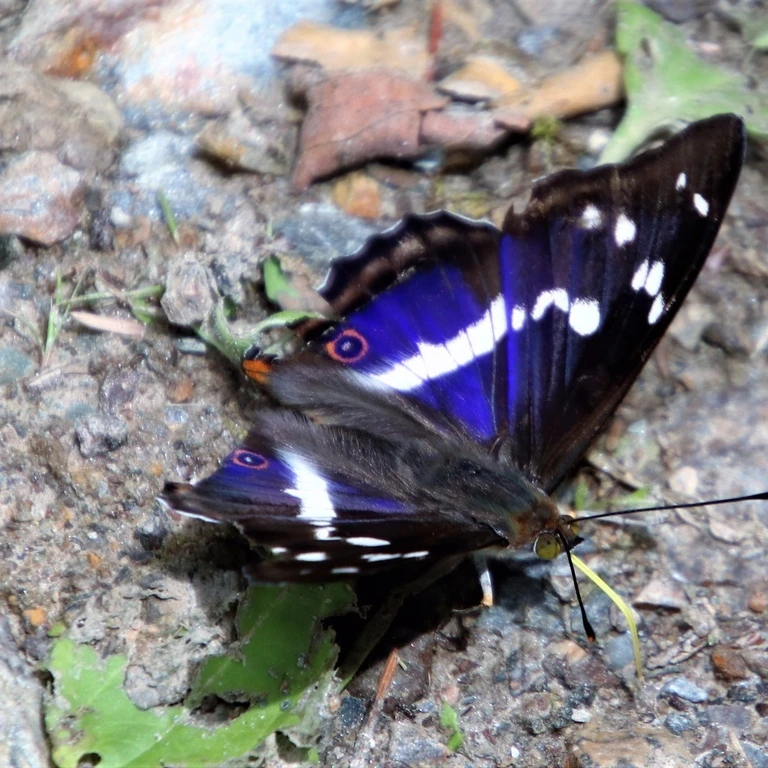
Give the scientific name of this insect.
Apatura iris
